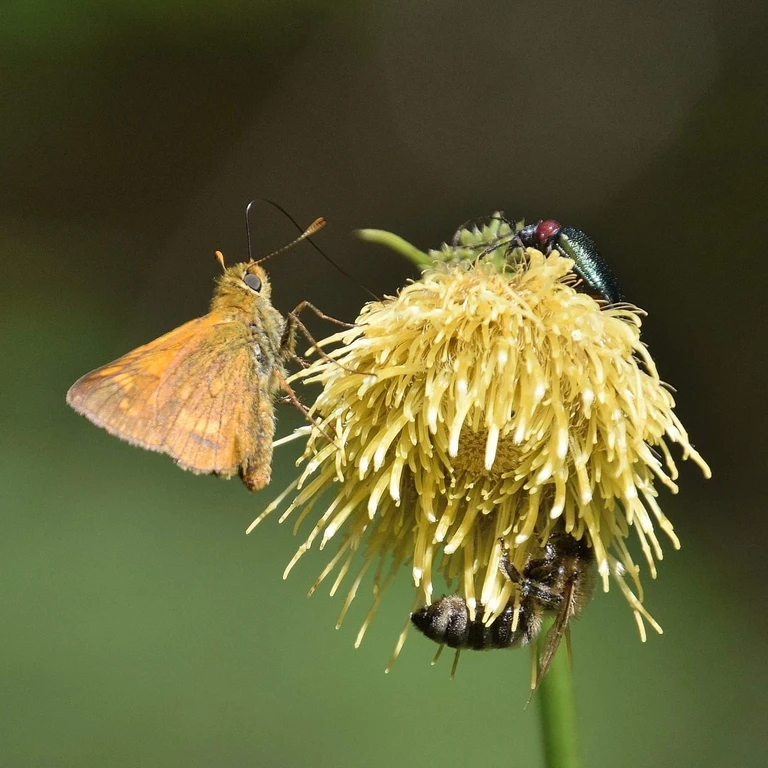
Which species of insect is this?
Ochlodes sylvanus (also Ochlodes venata)
